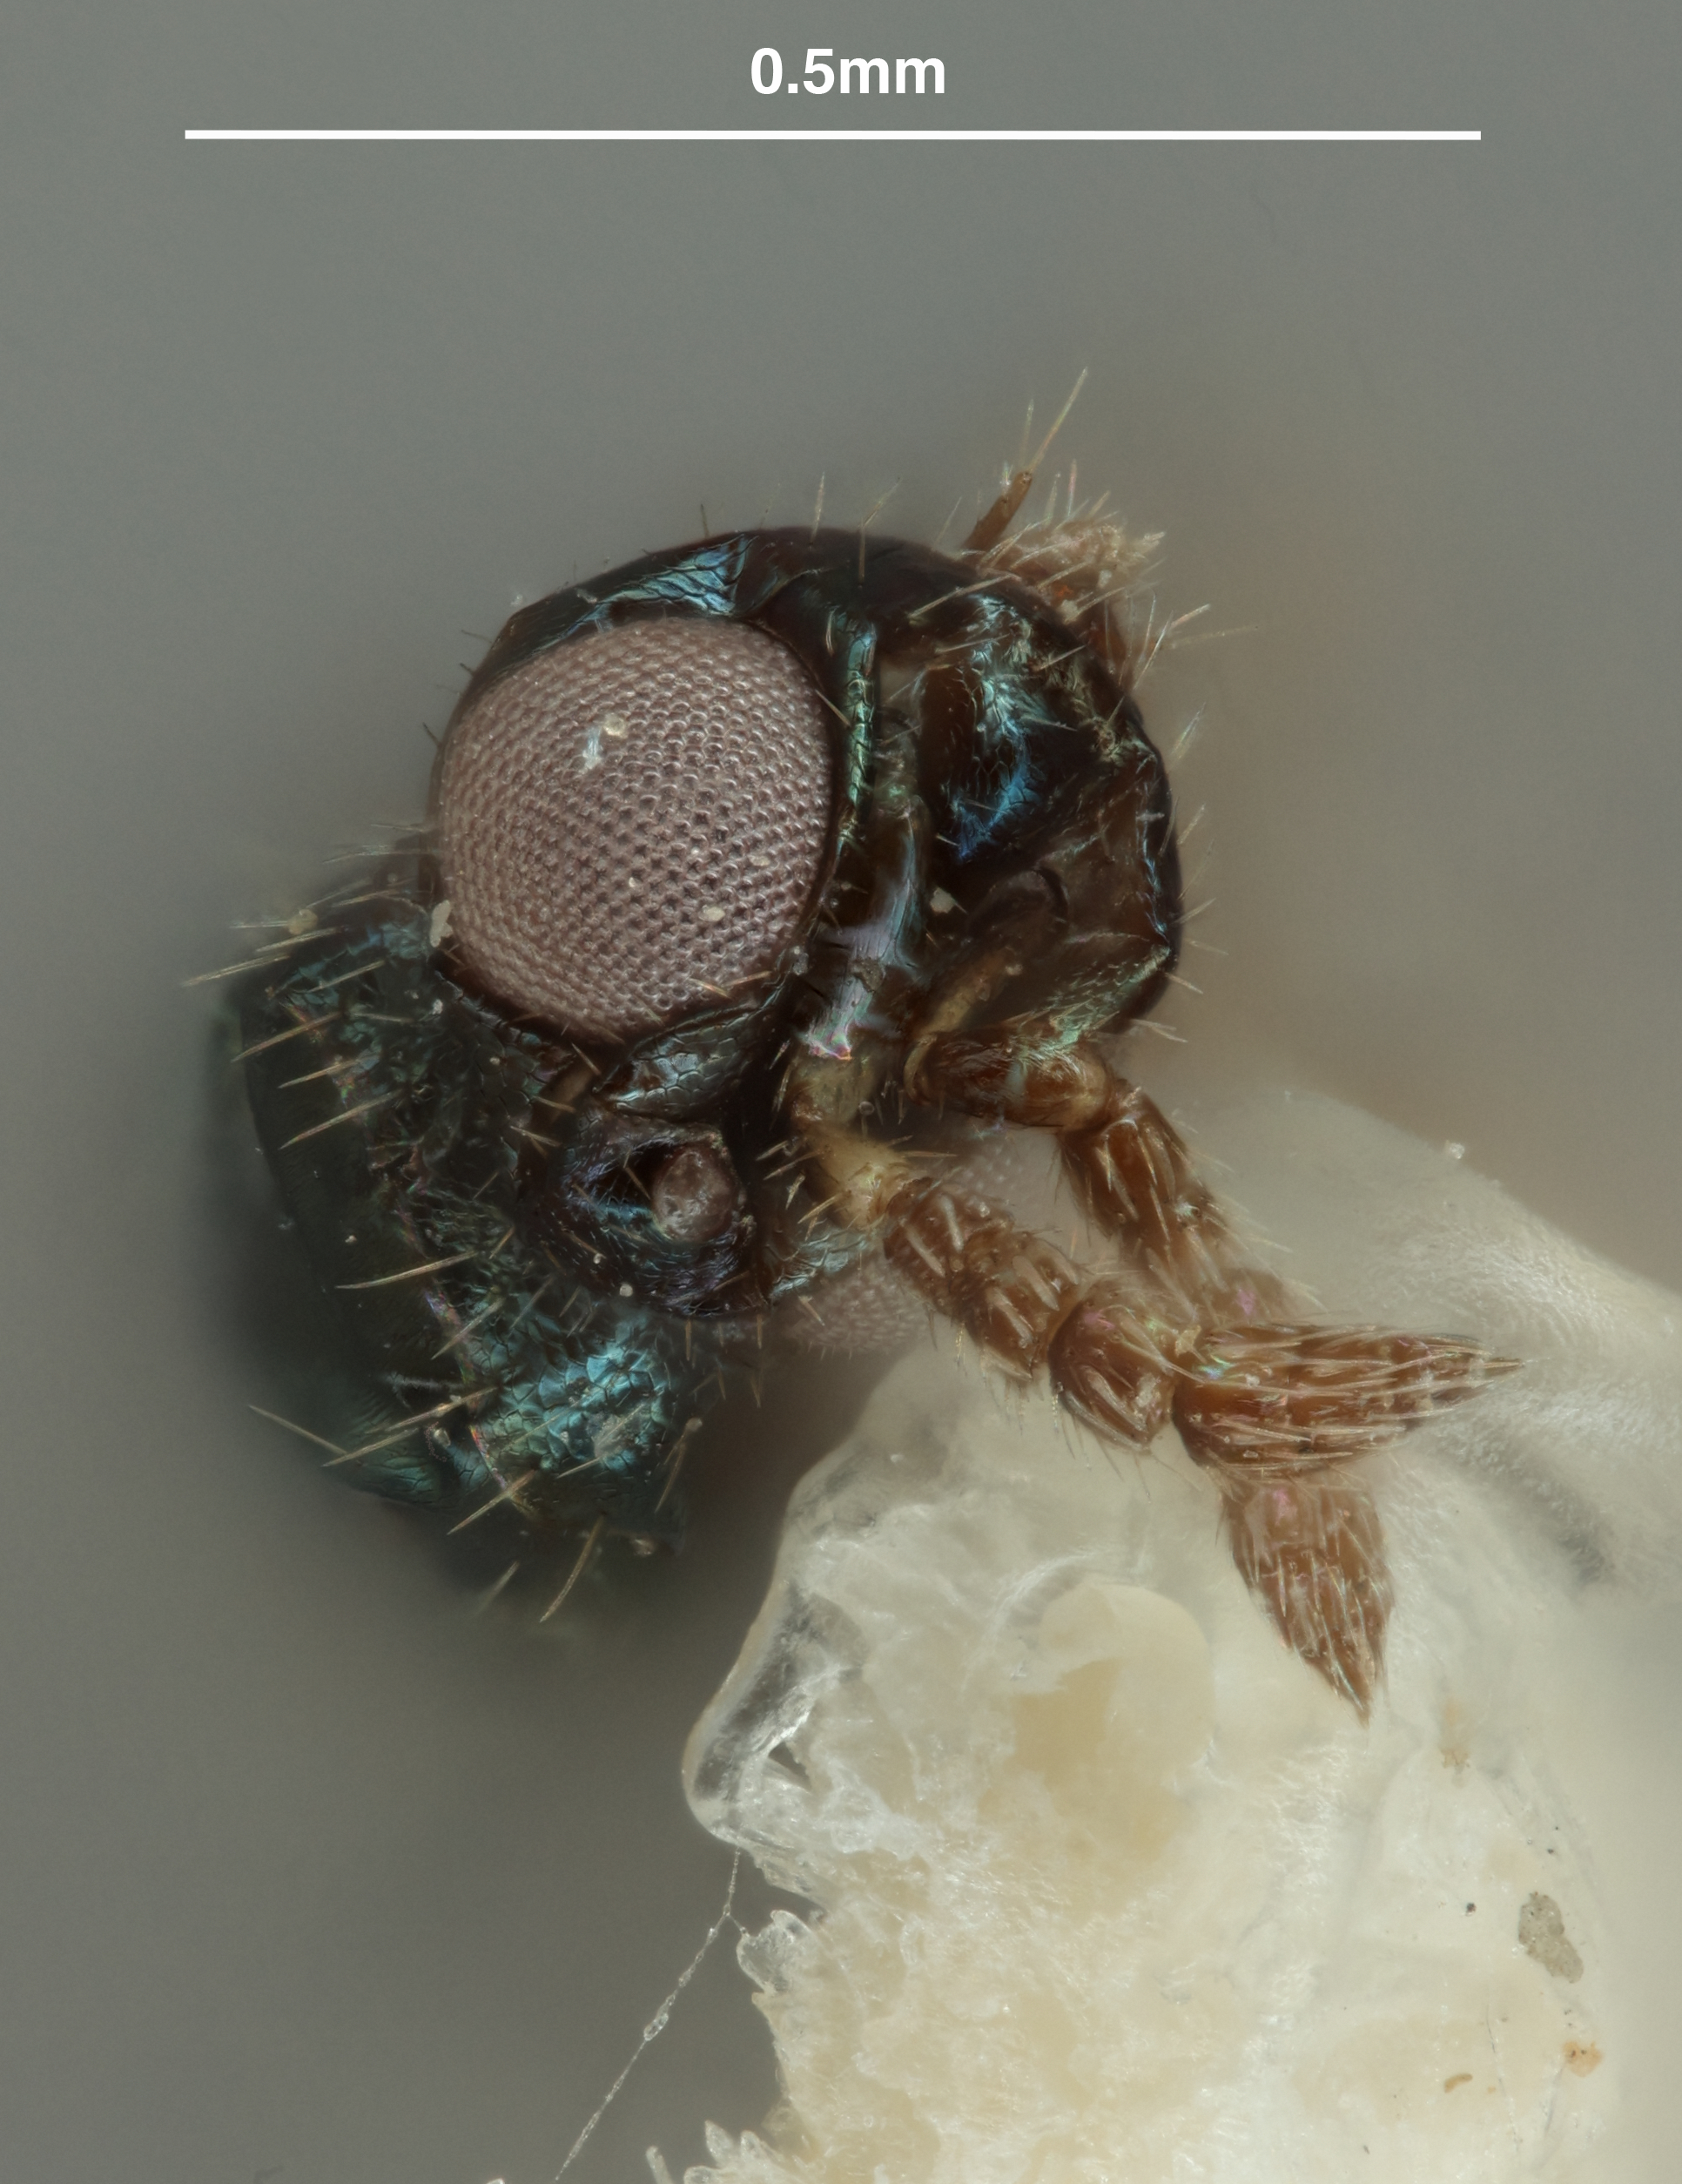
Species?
Tetrastichus cecidophagus
